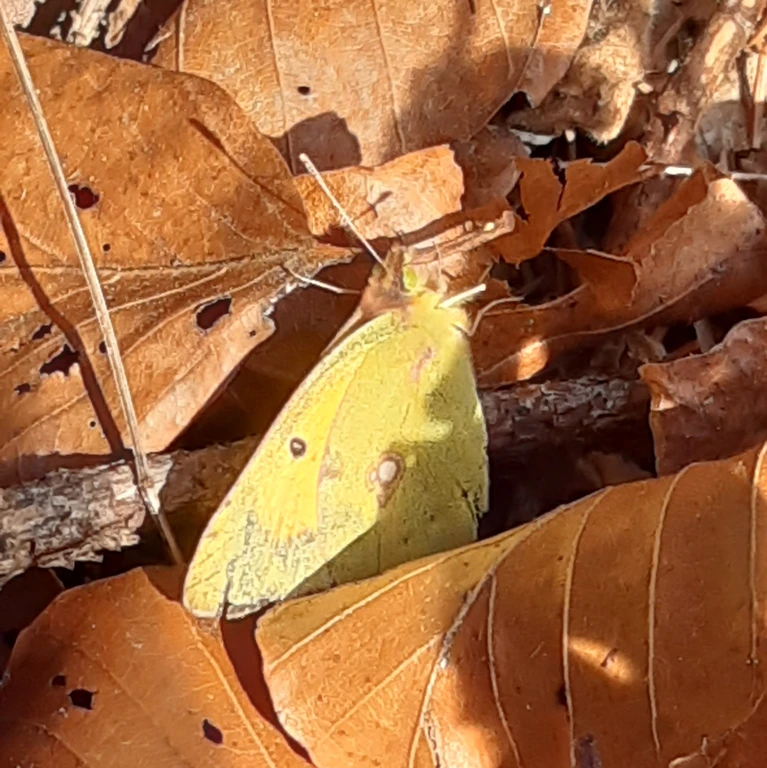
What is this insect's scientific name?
Colias croceus
